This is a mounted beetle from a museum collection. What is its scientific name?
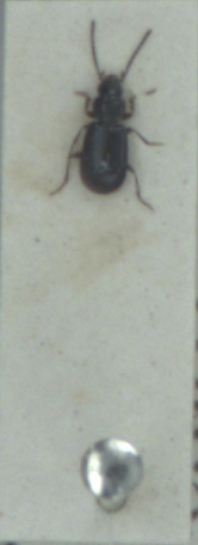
Acupalpus exiguus
